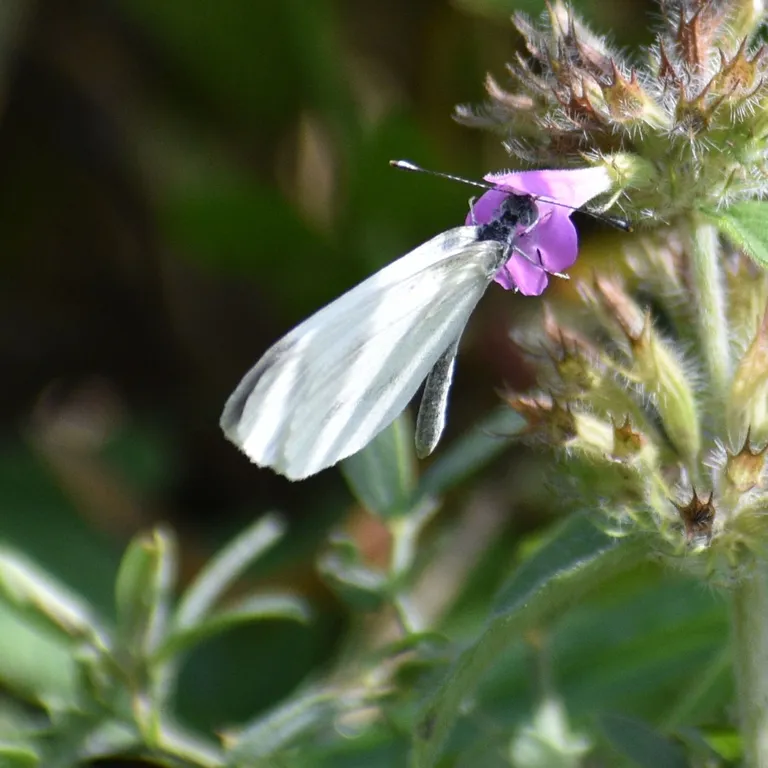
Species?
Leptidea sinapis/juvernica
